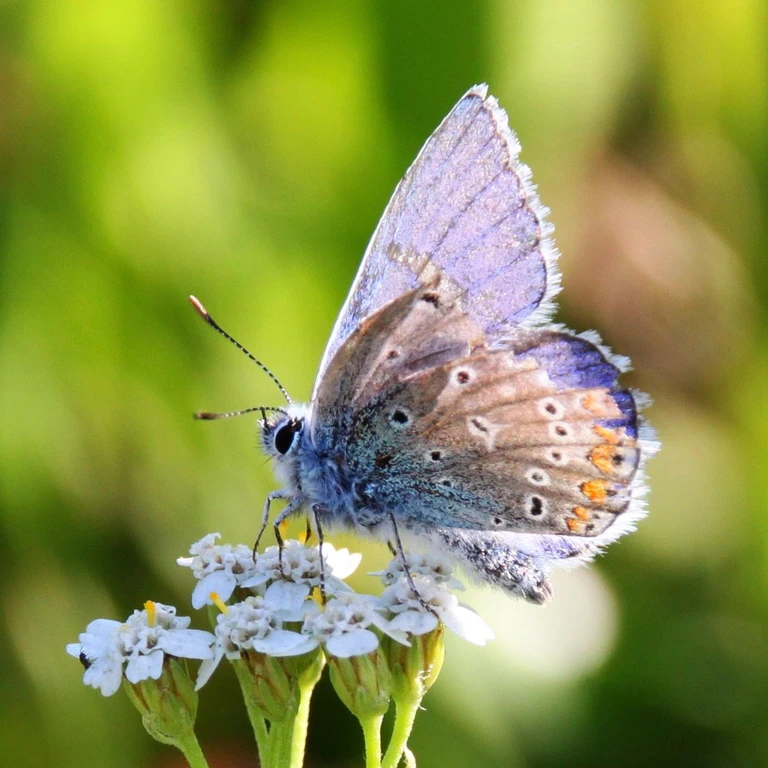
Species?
Polyommatus icarus
